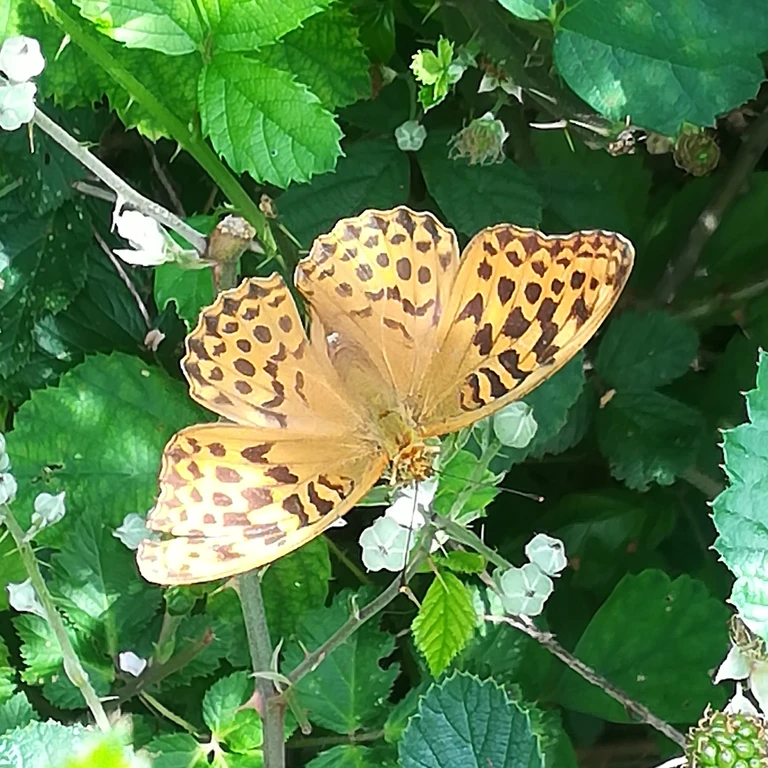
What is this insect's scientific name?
Argynnis paphia
